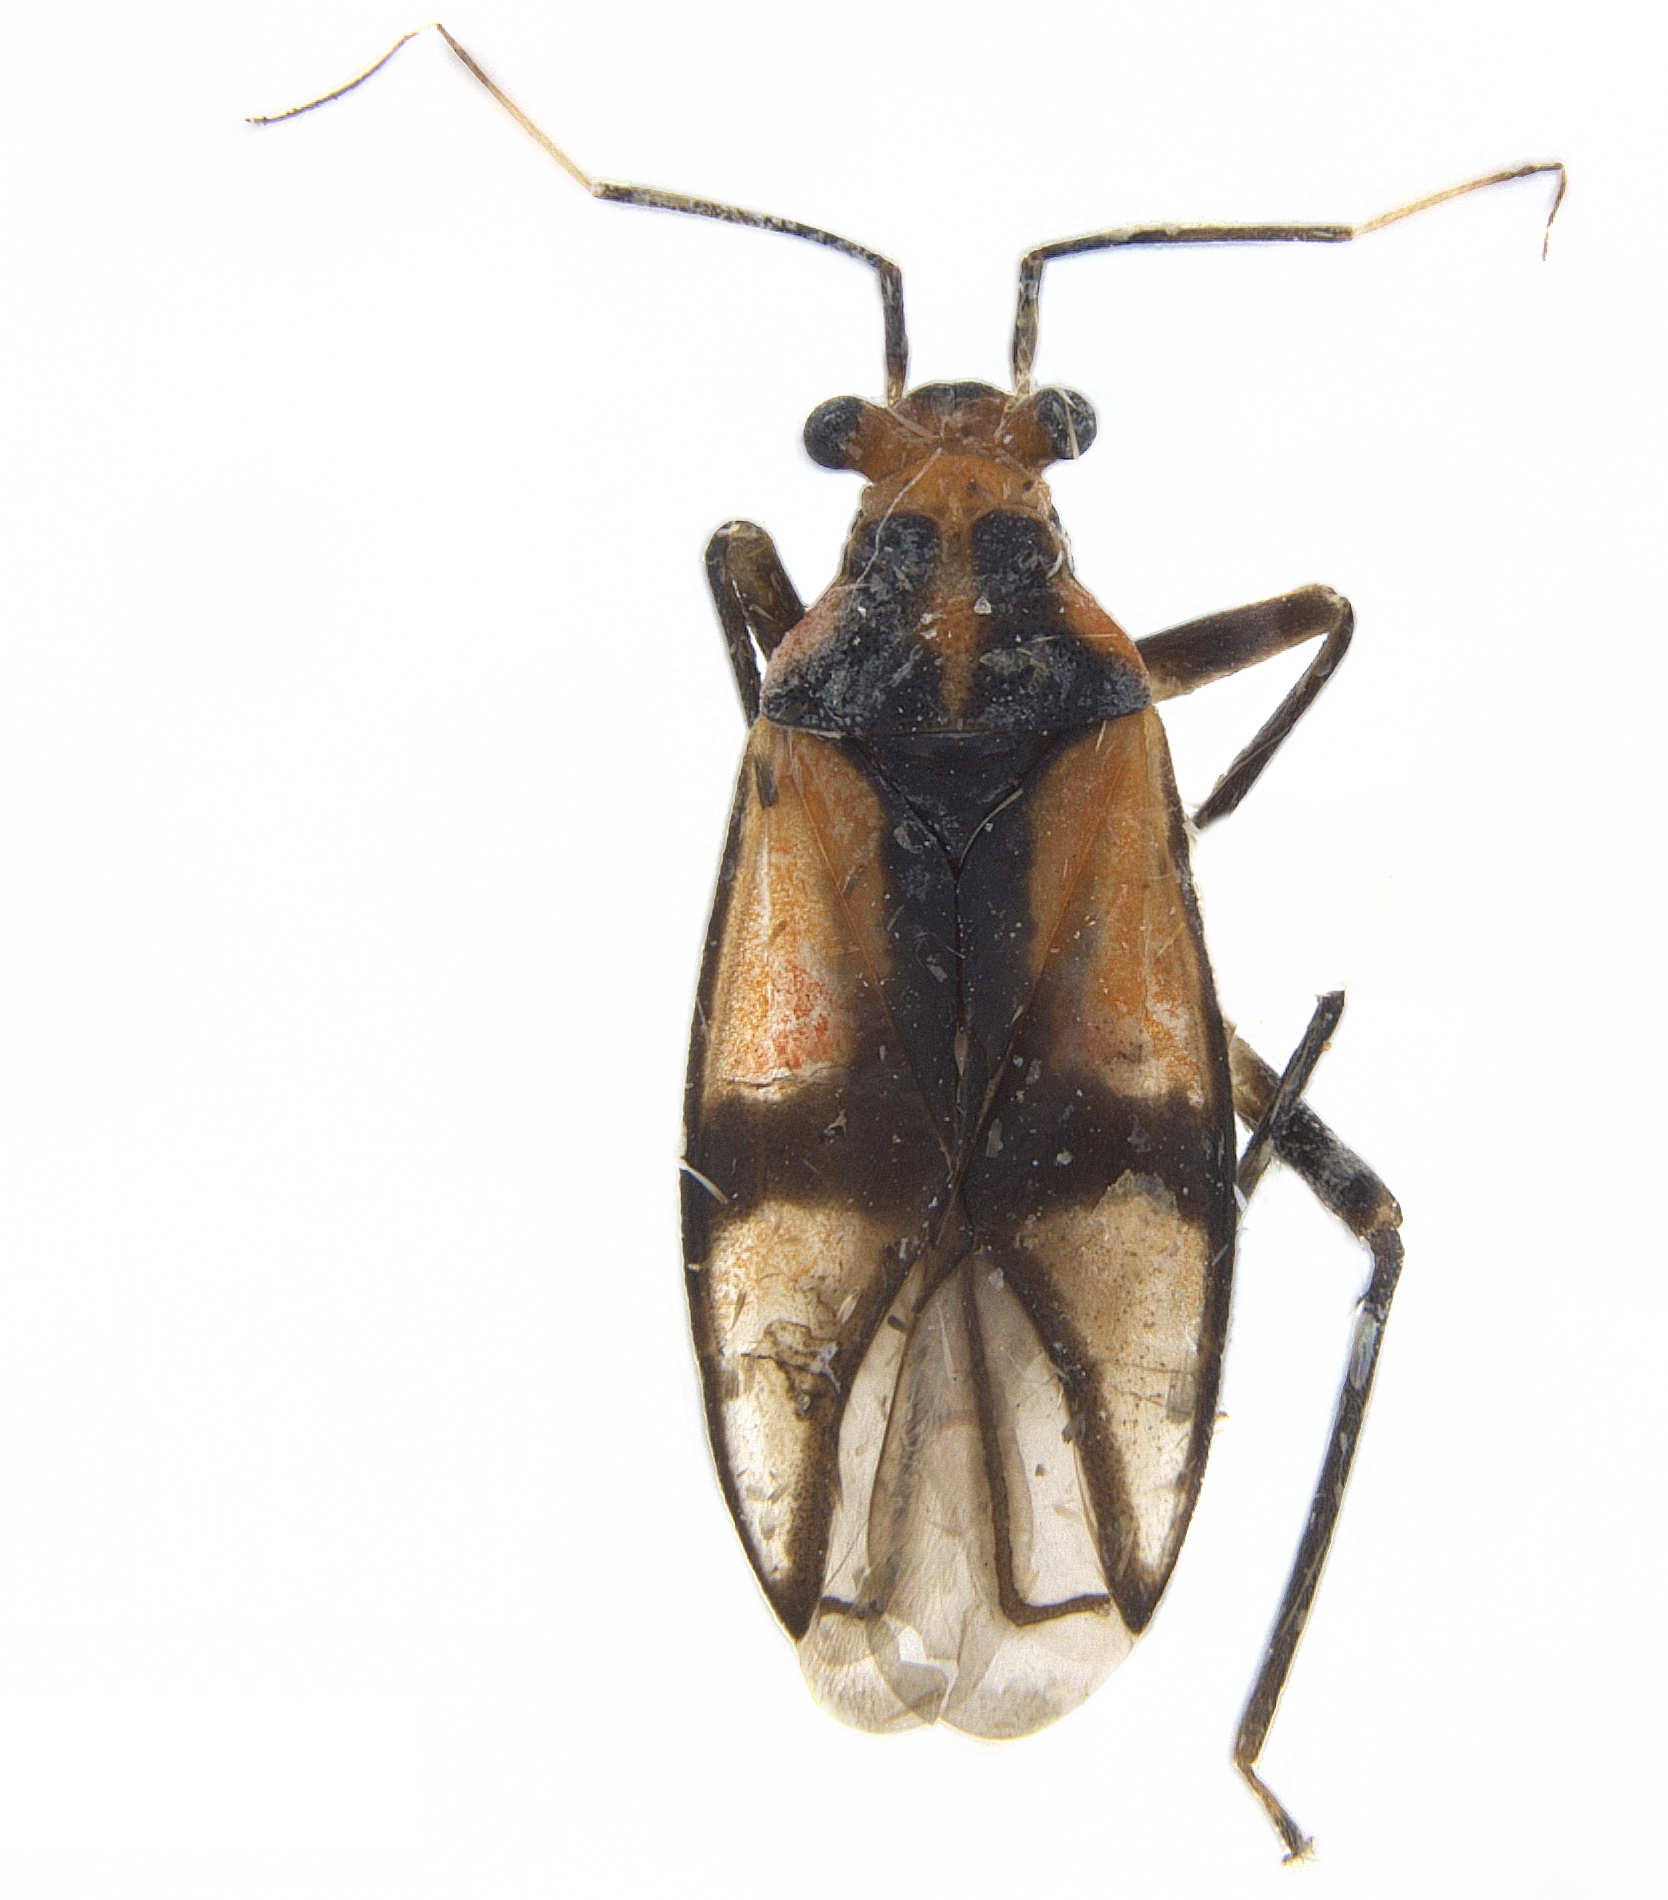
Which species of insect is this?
Neoleucon sulinus
